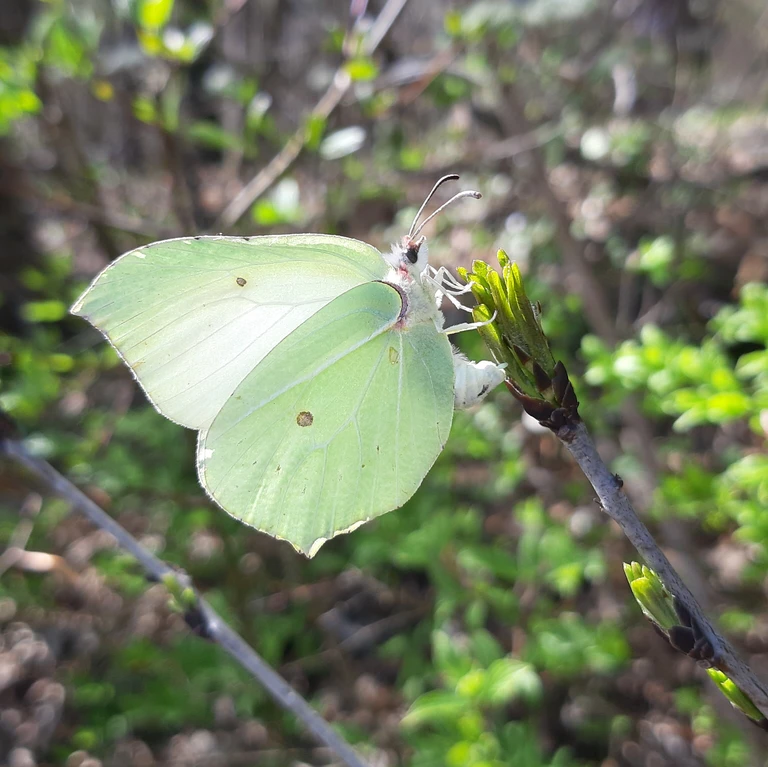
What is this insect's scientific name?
Gonepteryx rhamni
